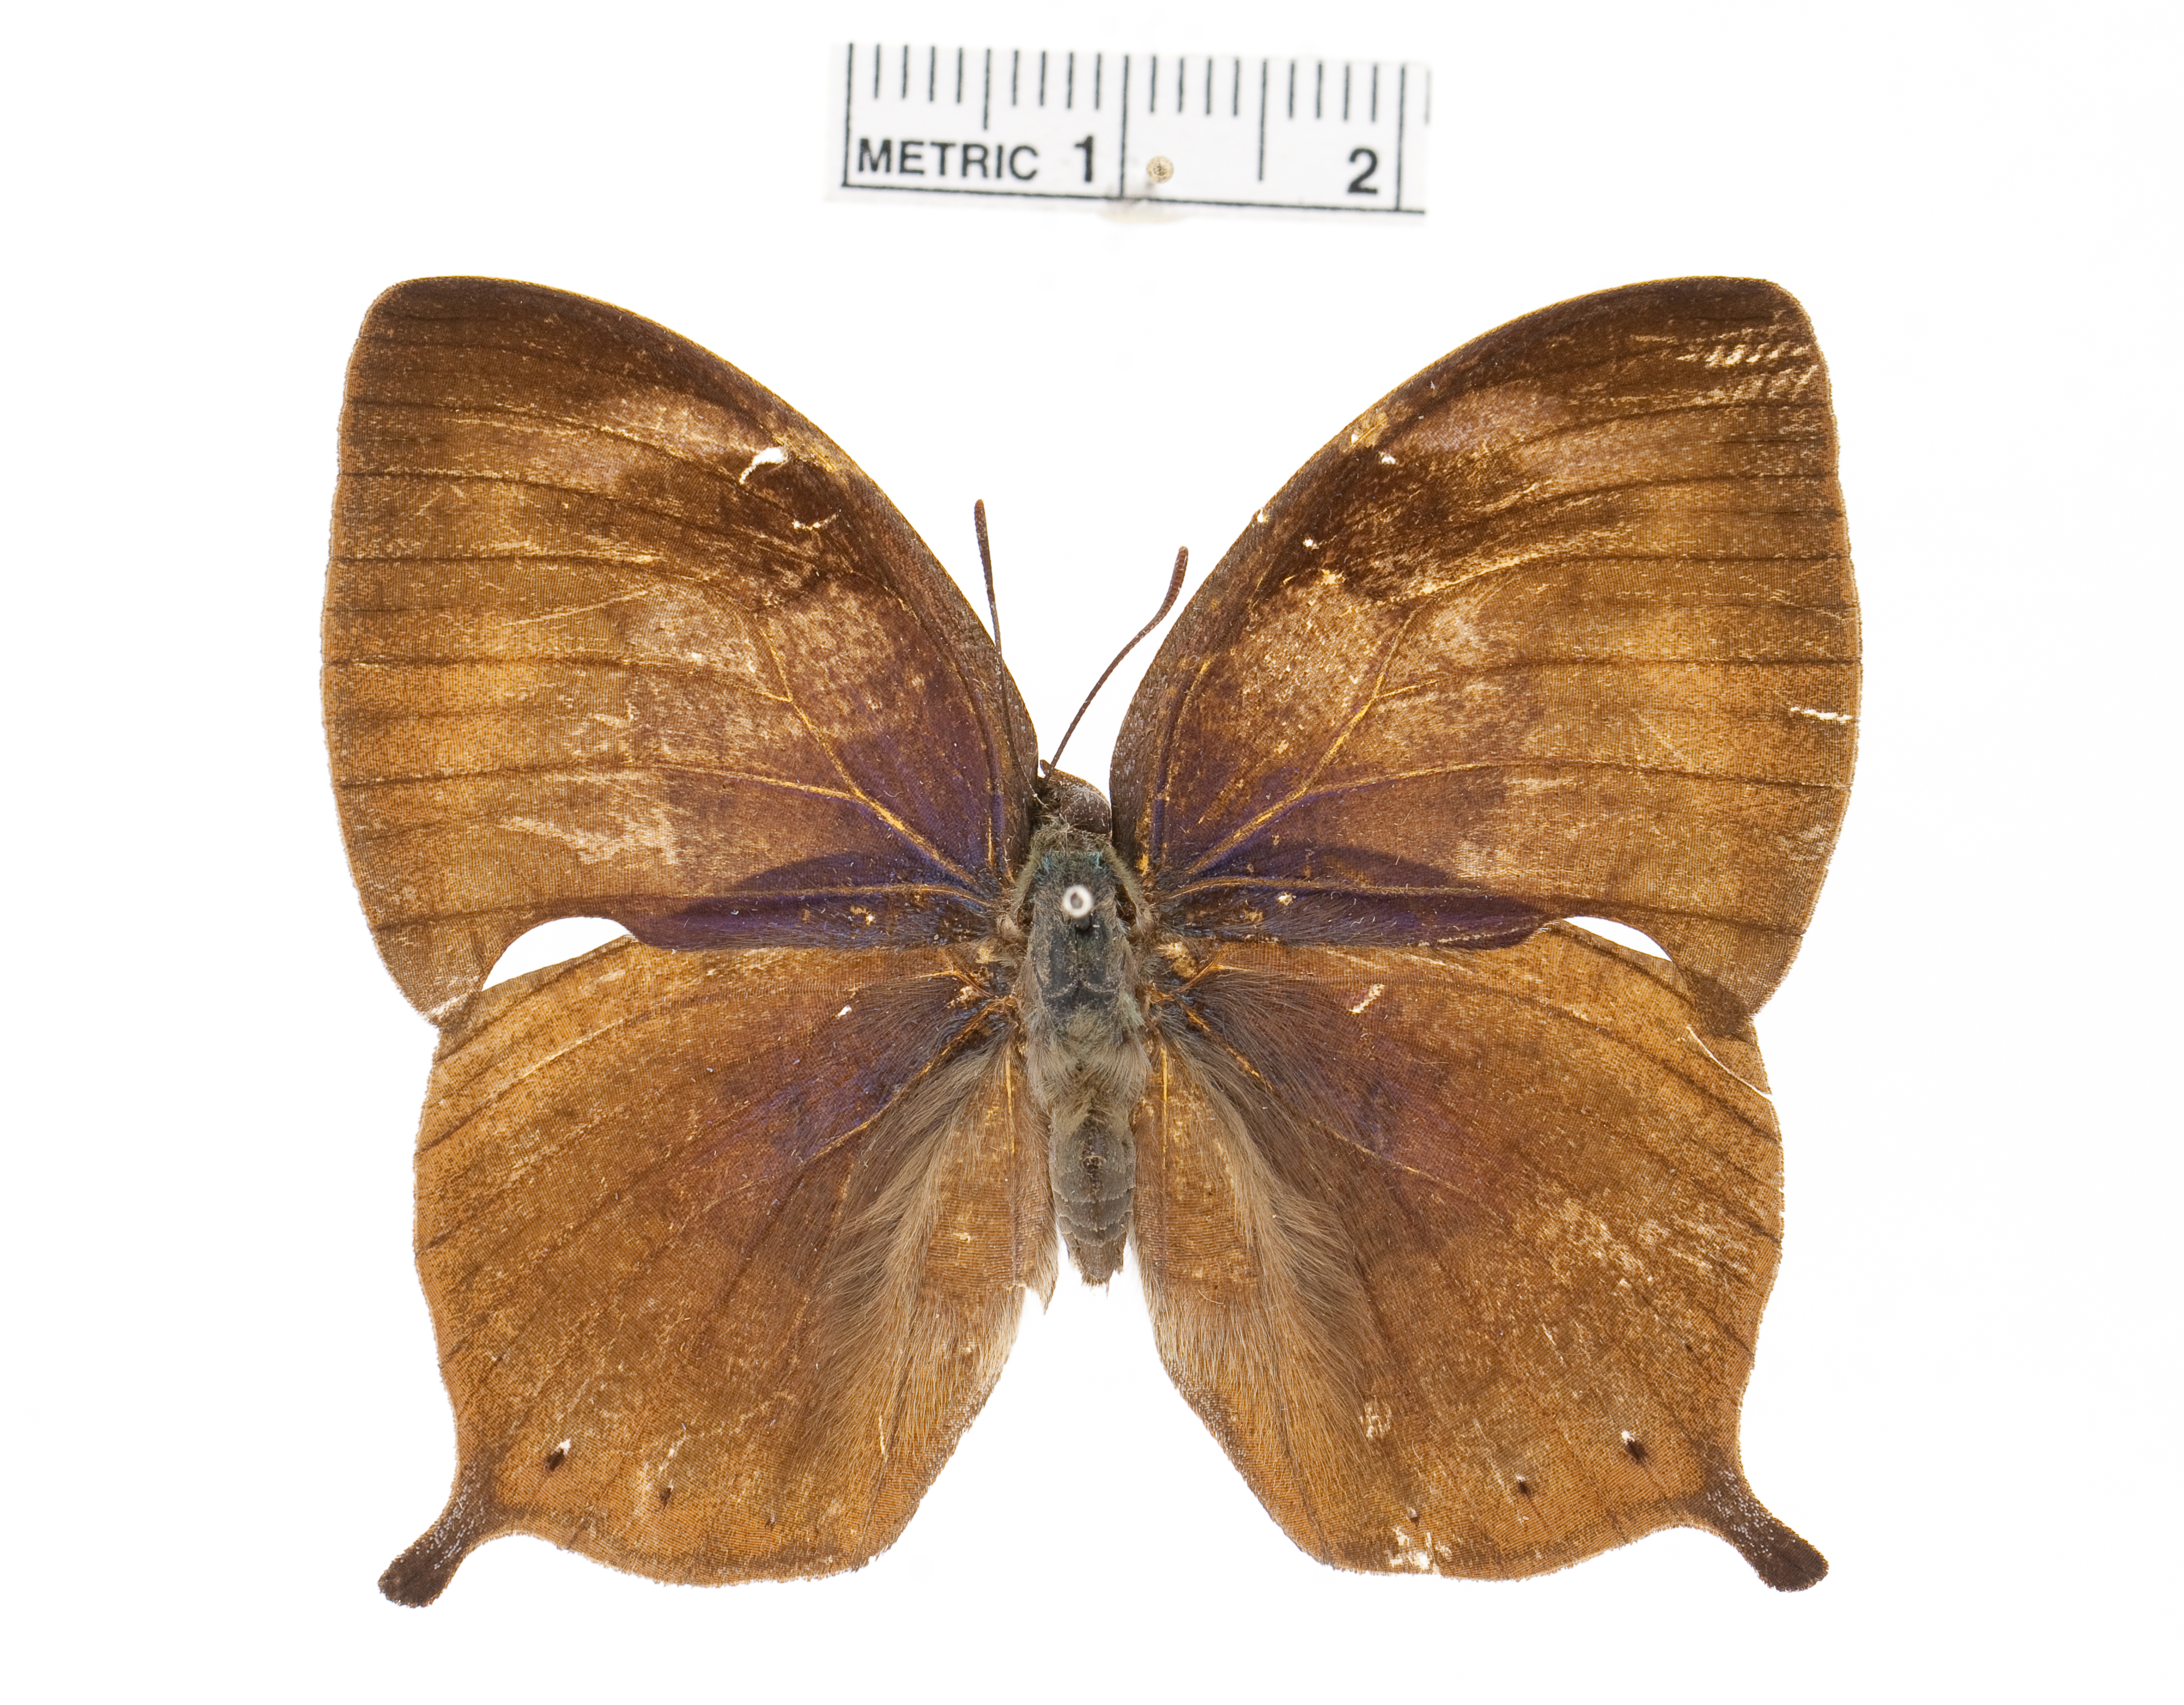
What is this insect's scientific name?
Memphis leonida
